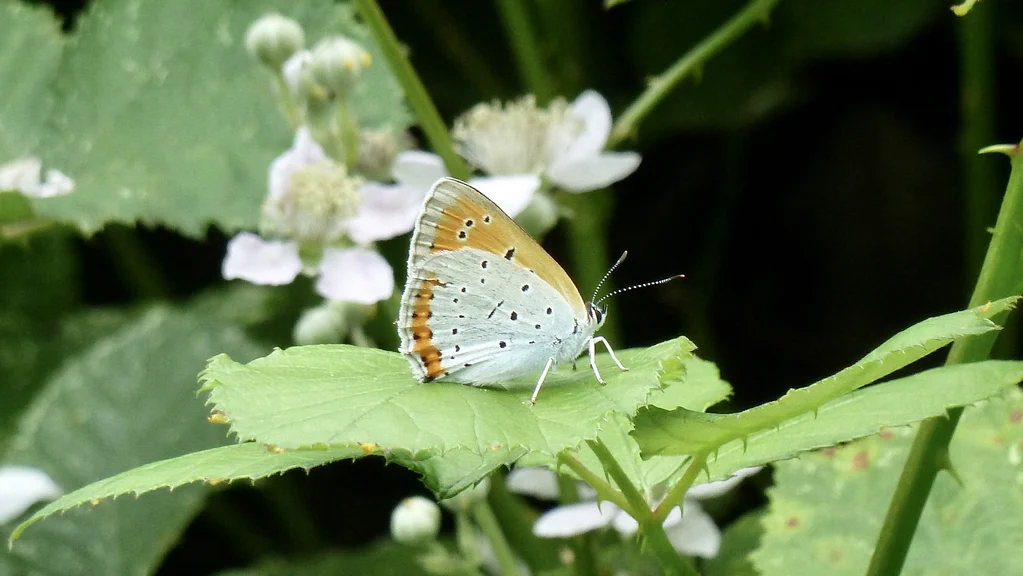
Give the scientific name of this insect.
Lycaena dispar
